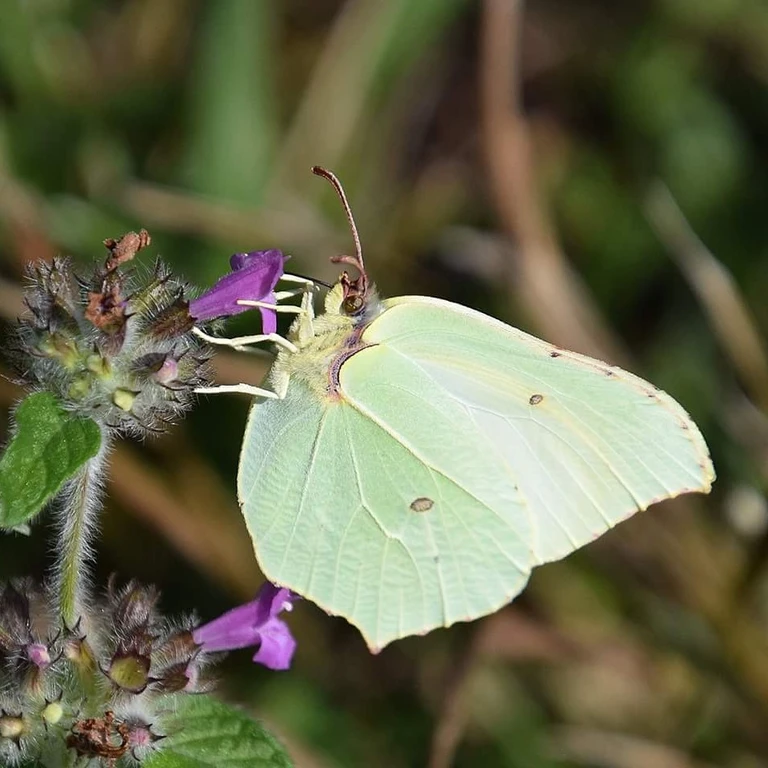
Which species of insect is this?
Gonepteryx rhamni
